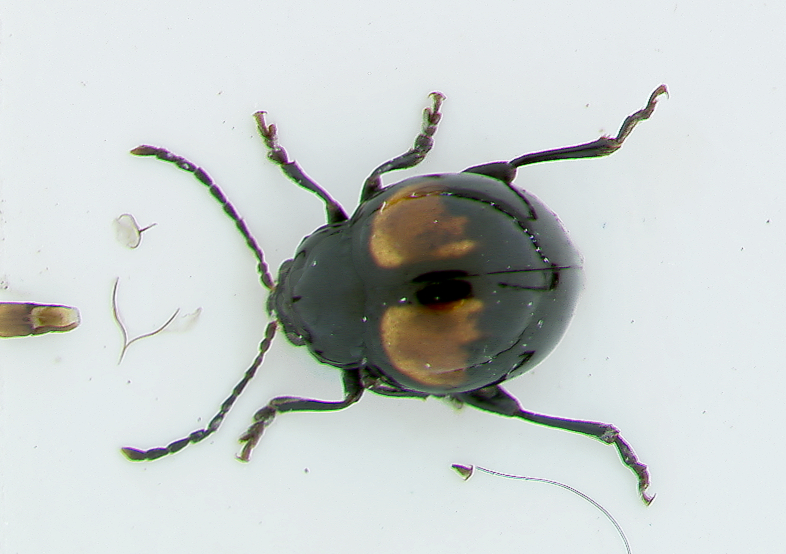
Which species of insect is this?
Phaelota kerzhneri
